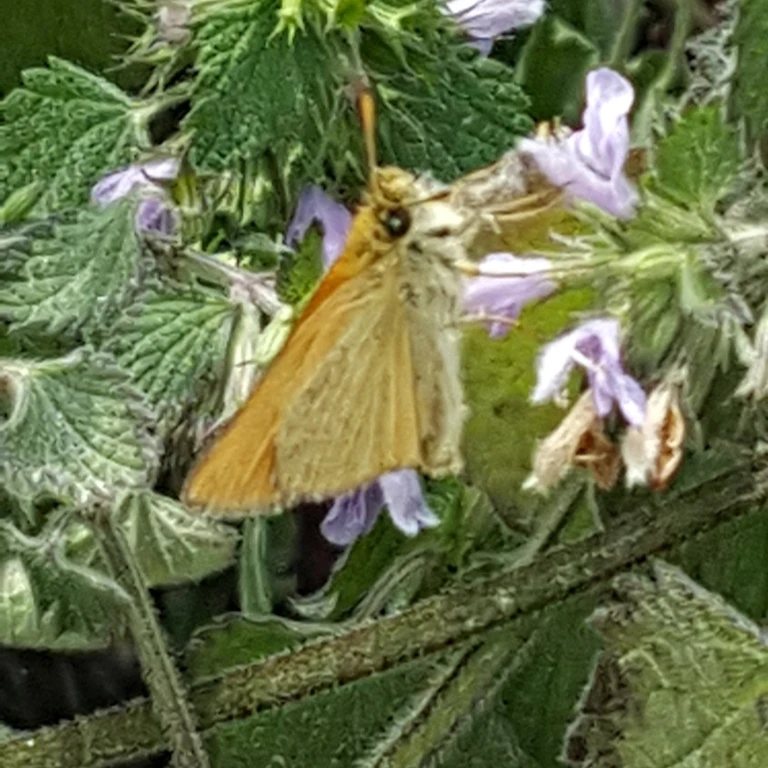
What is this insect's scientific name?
Thymelicus lineola
